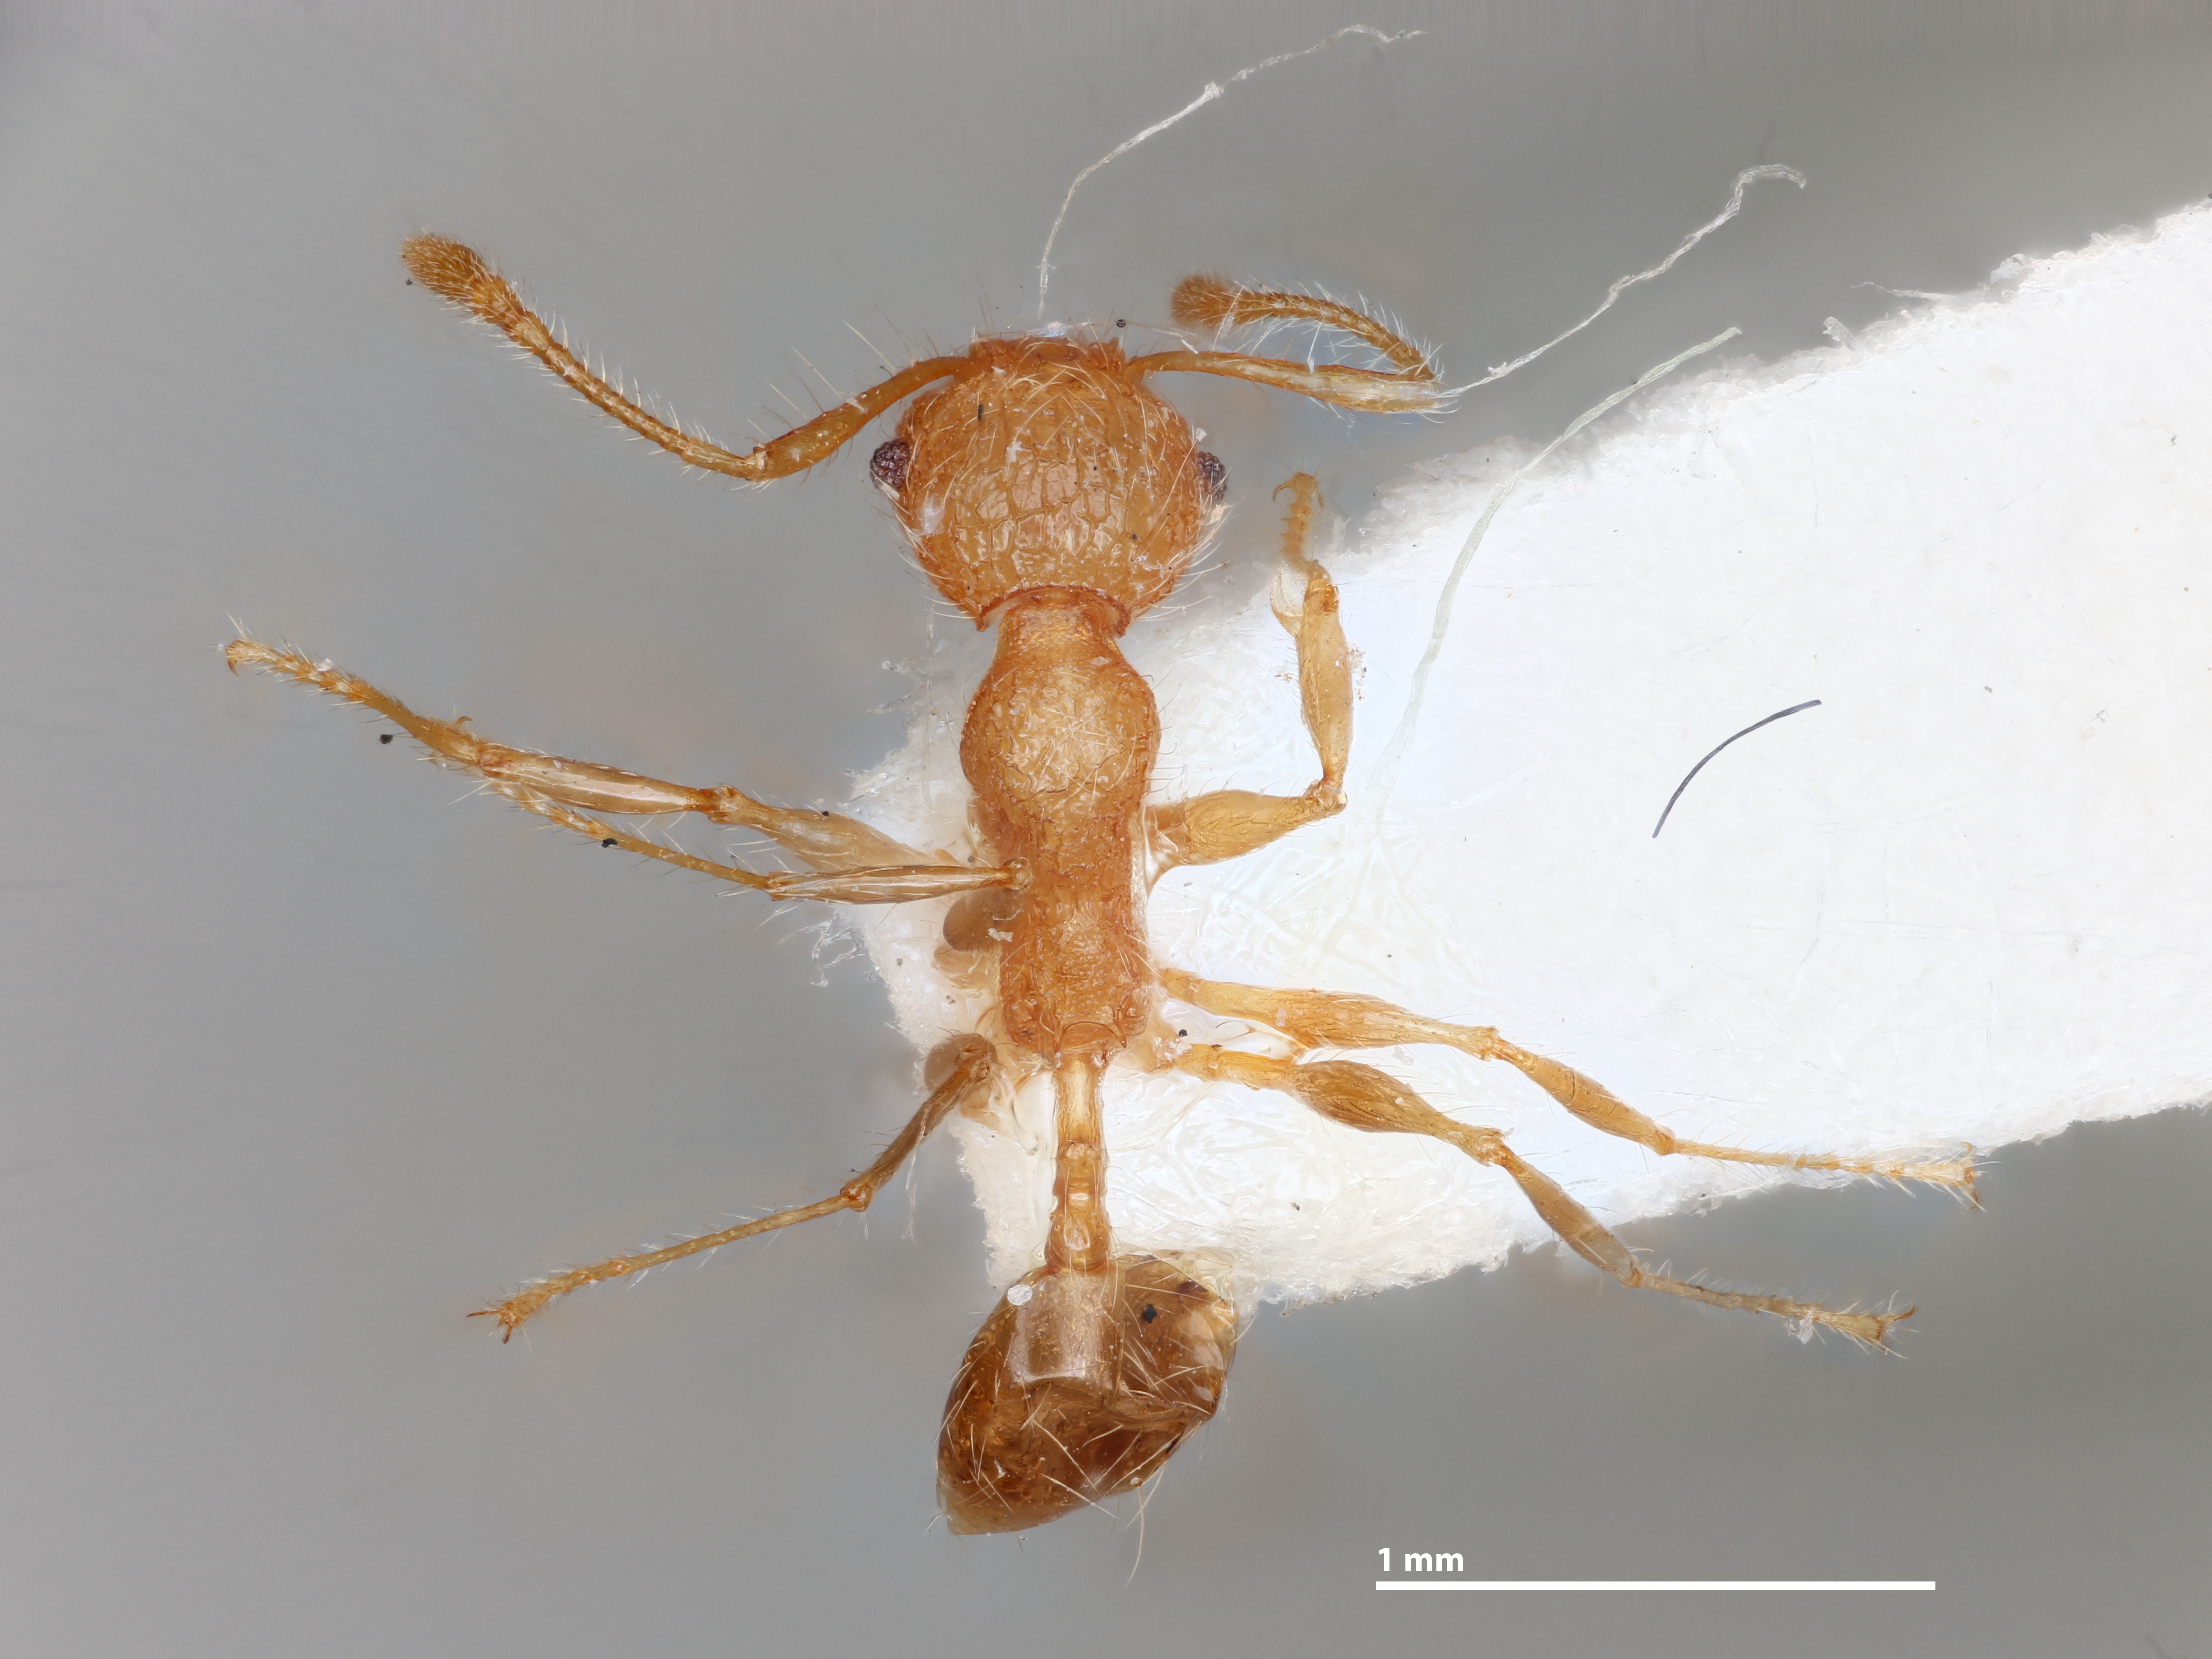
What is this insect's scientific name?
Pheidole ogloblini
